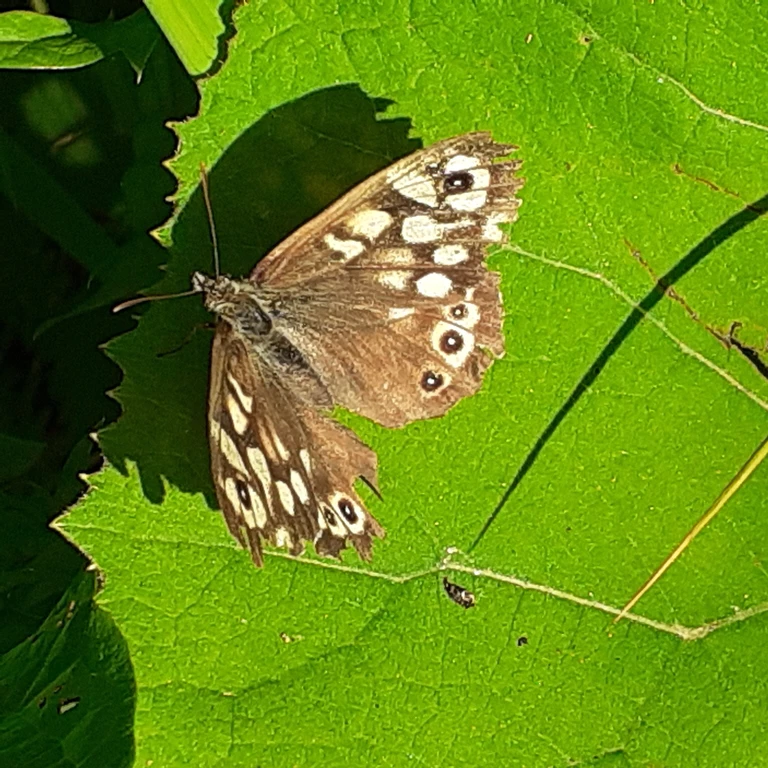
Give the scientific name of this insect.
Pararge aegeria
